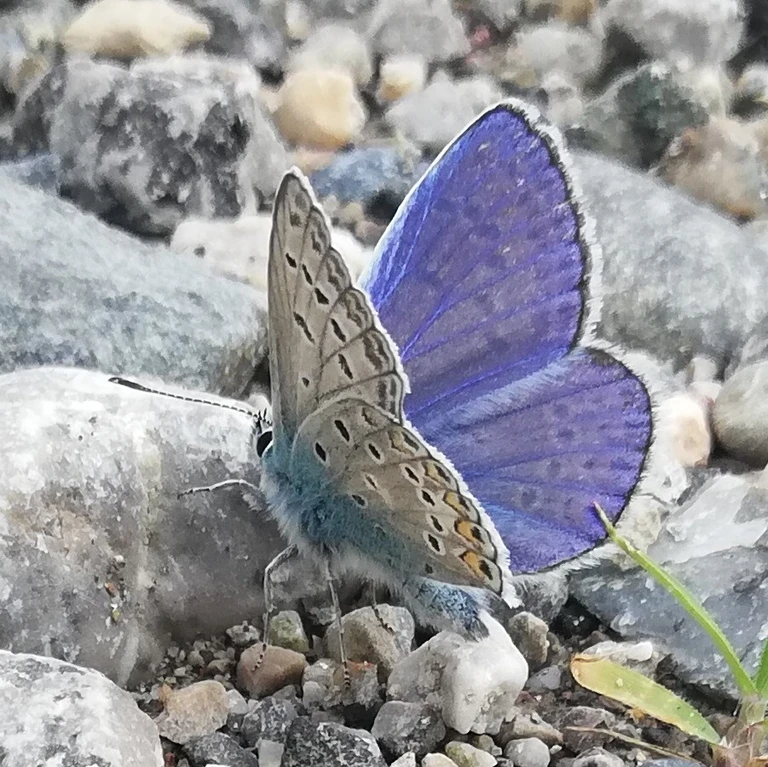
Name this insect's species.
Polyommatus icarus
